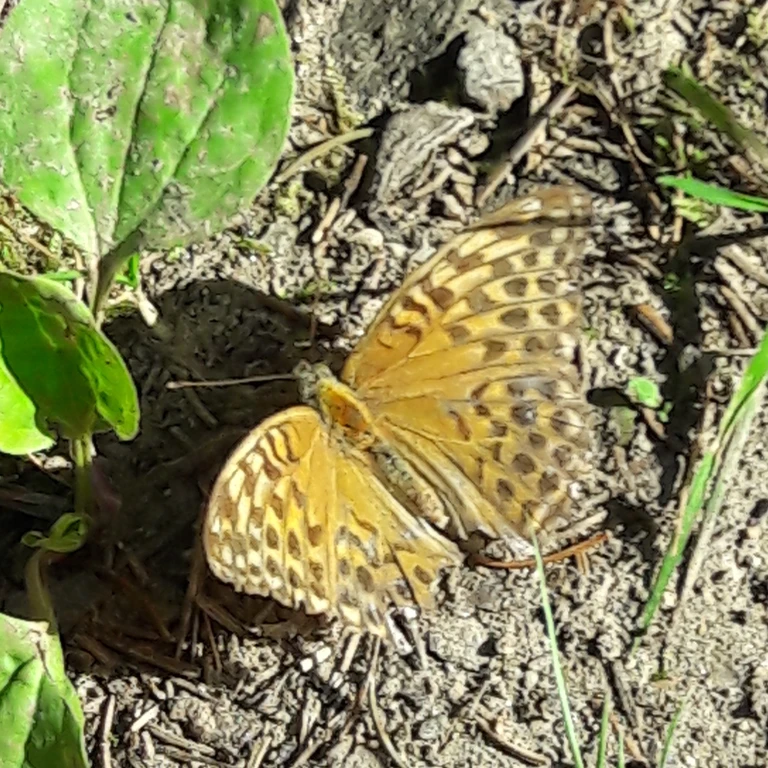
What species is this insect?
Argynnis paphia
